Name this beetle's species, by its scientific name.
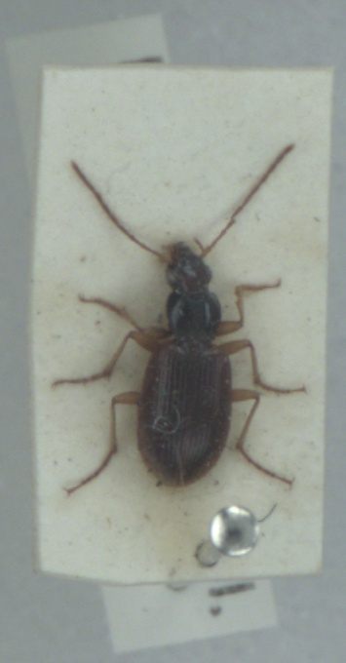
Paranchus albipes
